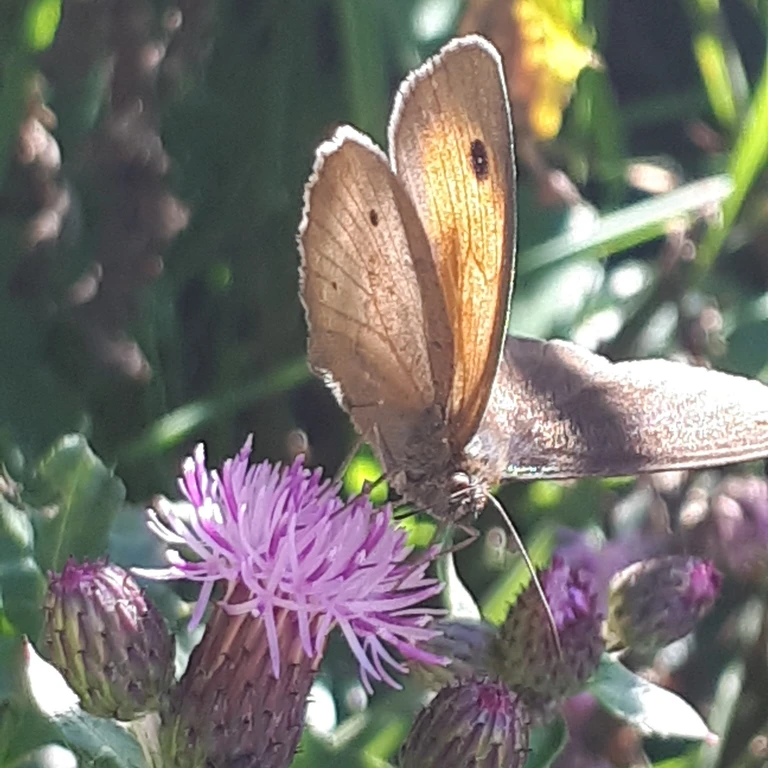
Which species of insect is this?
Maniola jurtina
